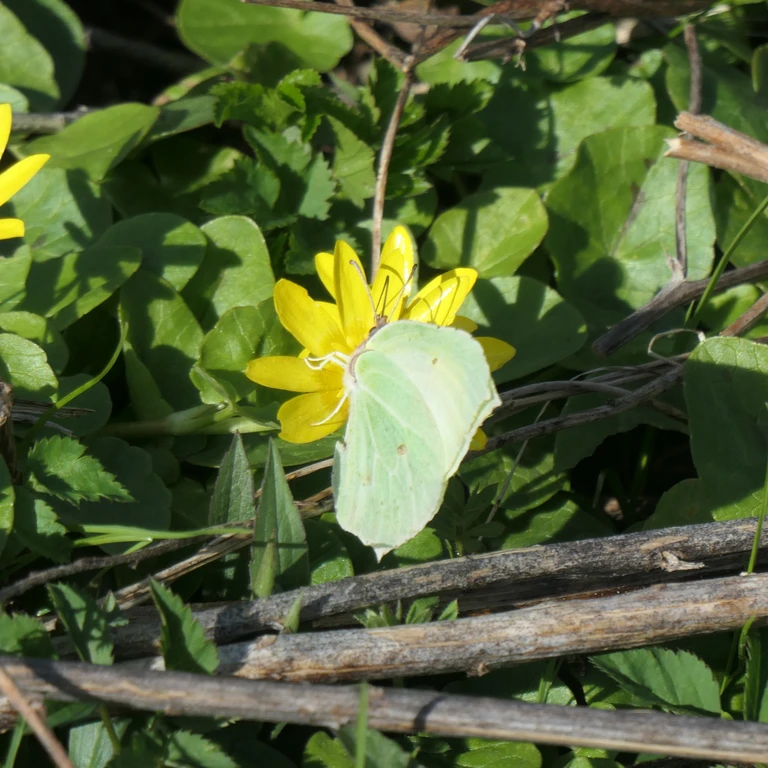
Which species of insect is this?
Gonepteryx rhamni
